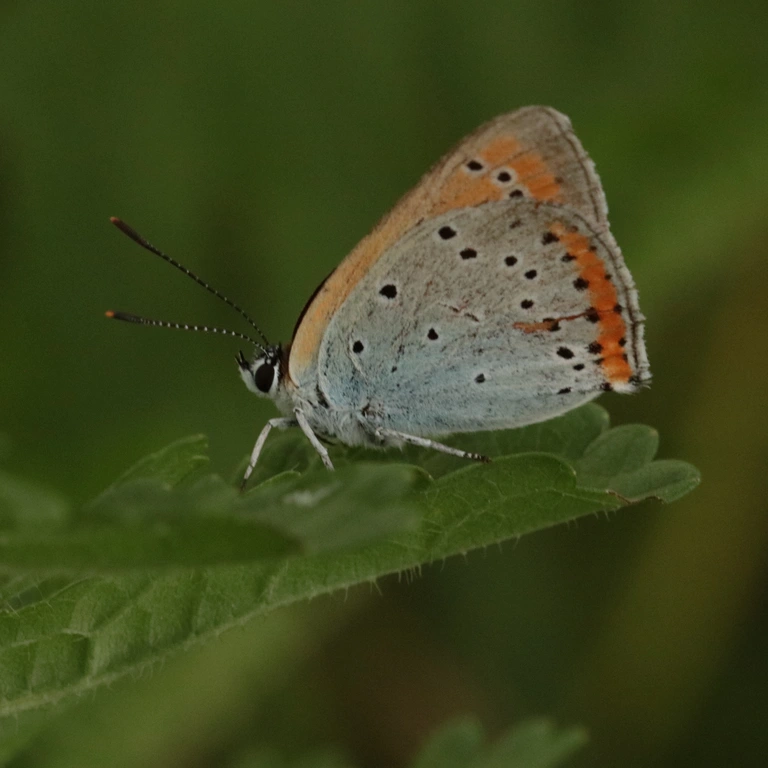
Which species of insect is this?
Lycaena dispar
